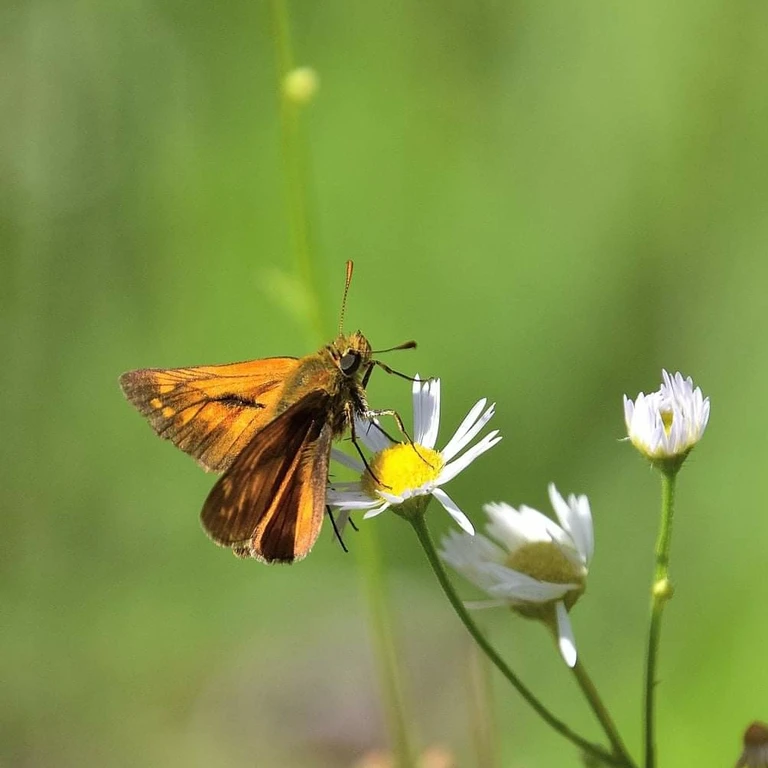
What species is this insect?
Ochlodes sylvanus (also Ochlodes venata)
